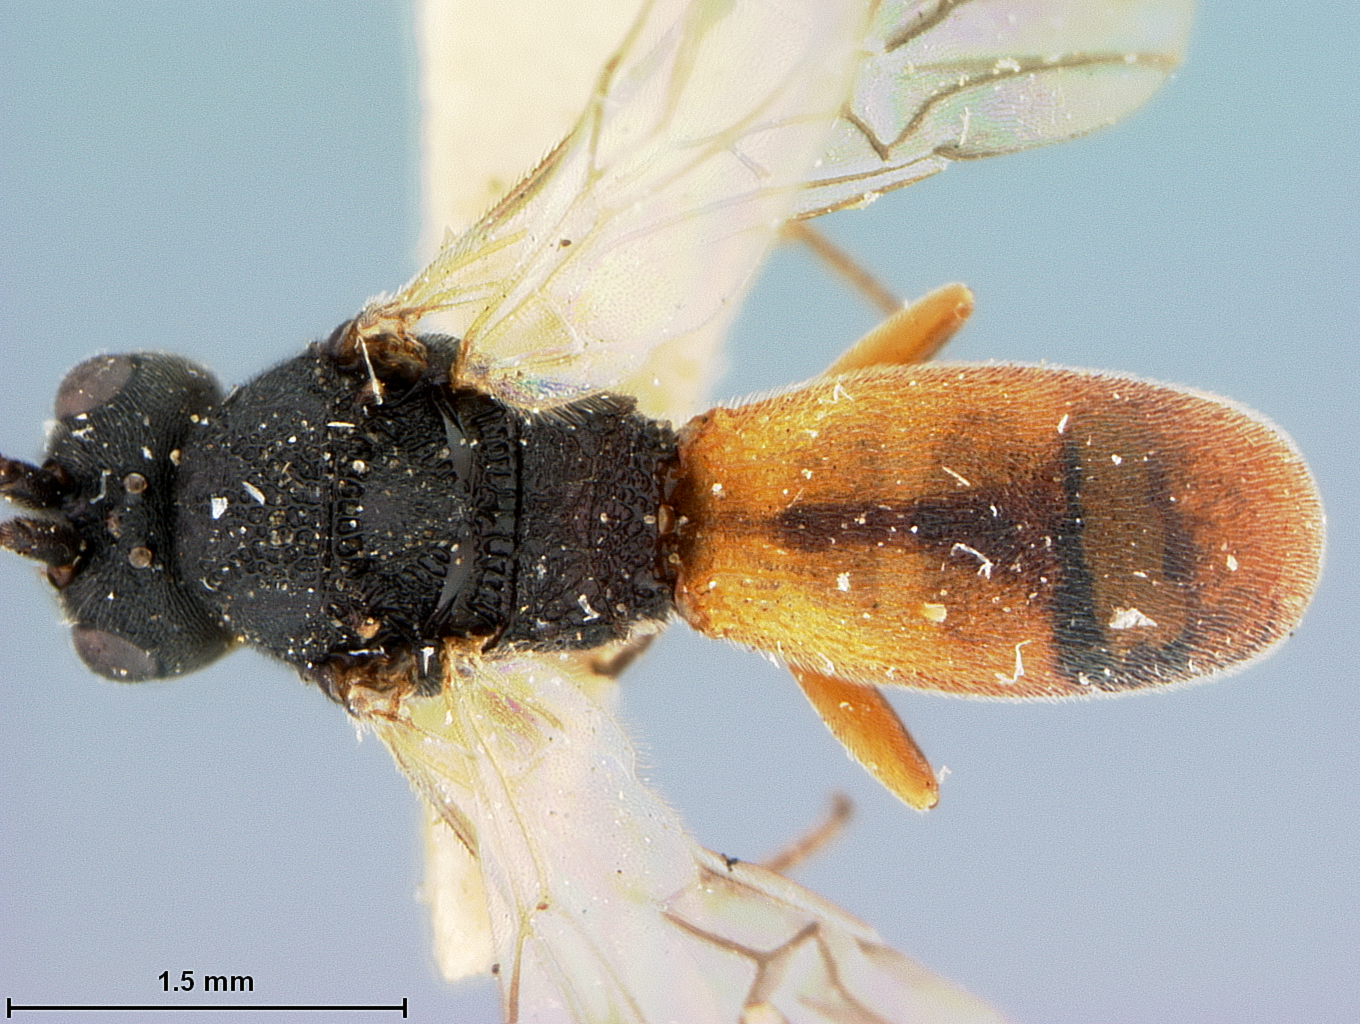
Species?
Chelonus chrysogaster
